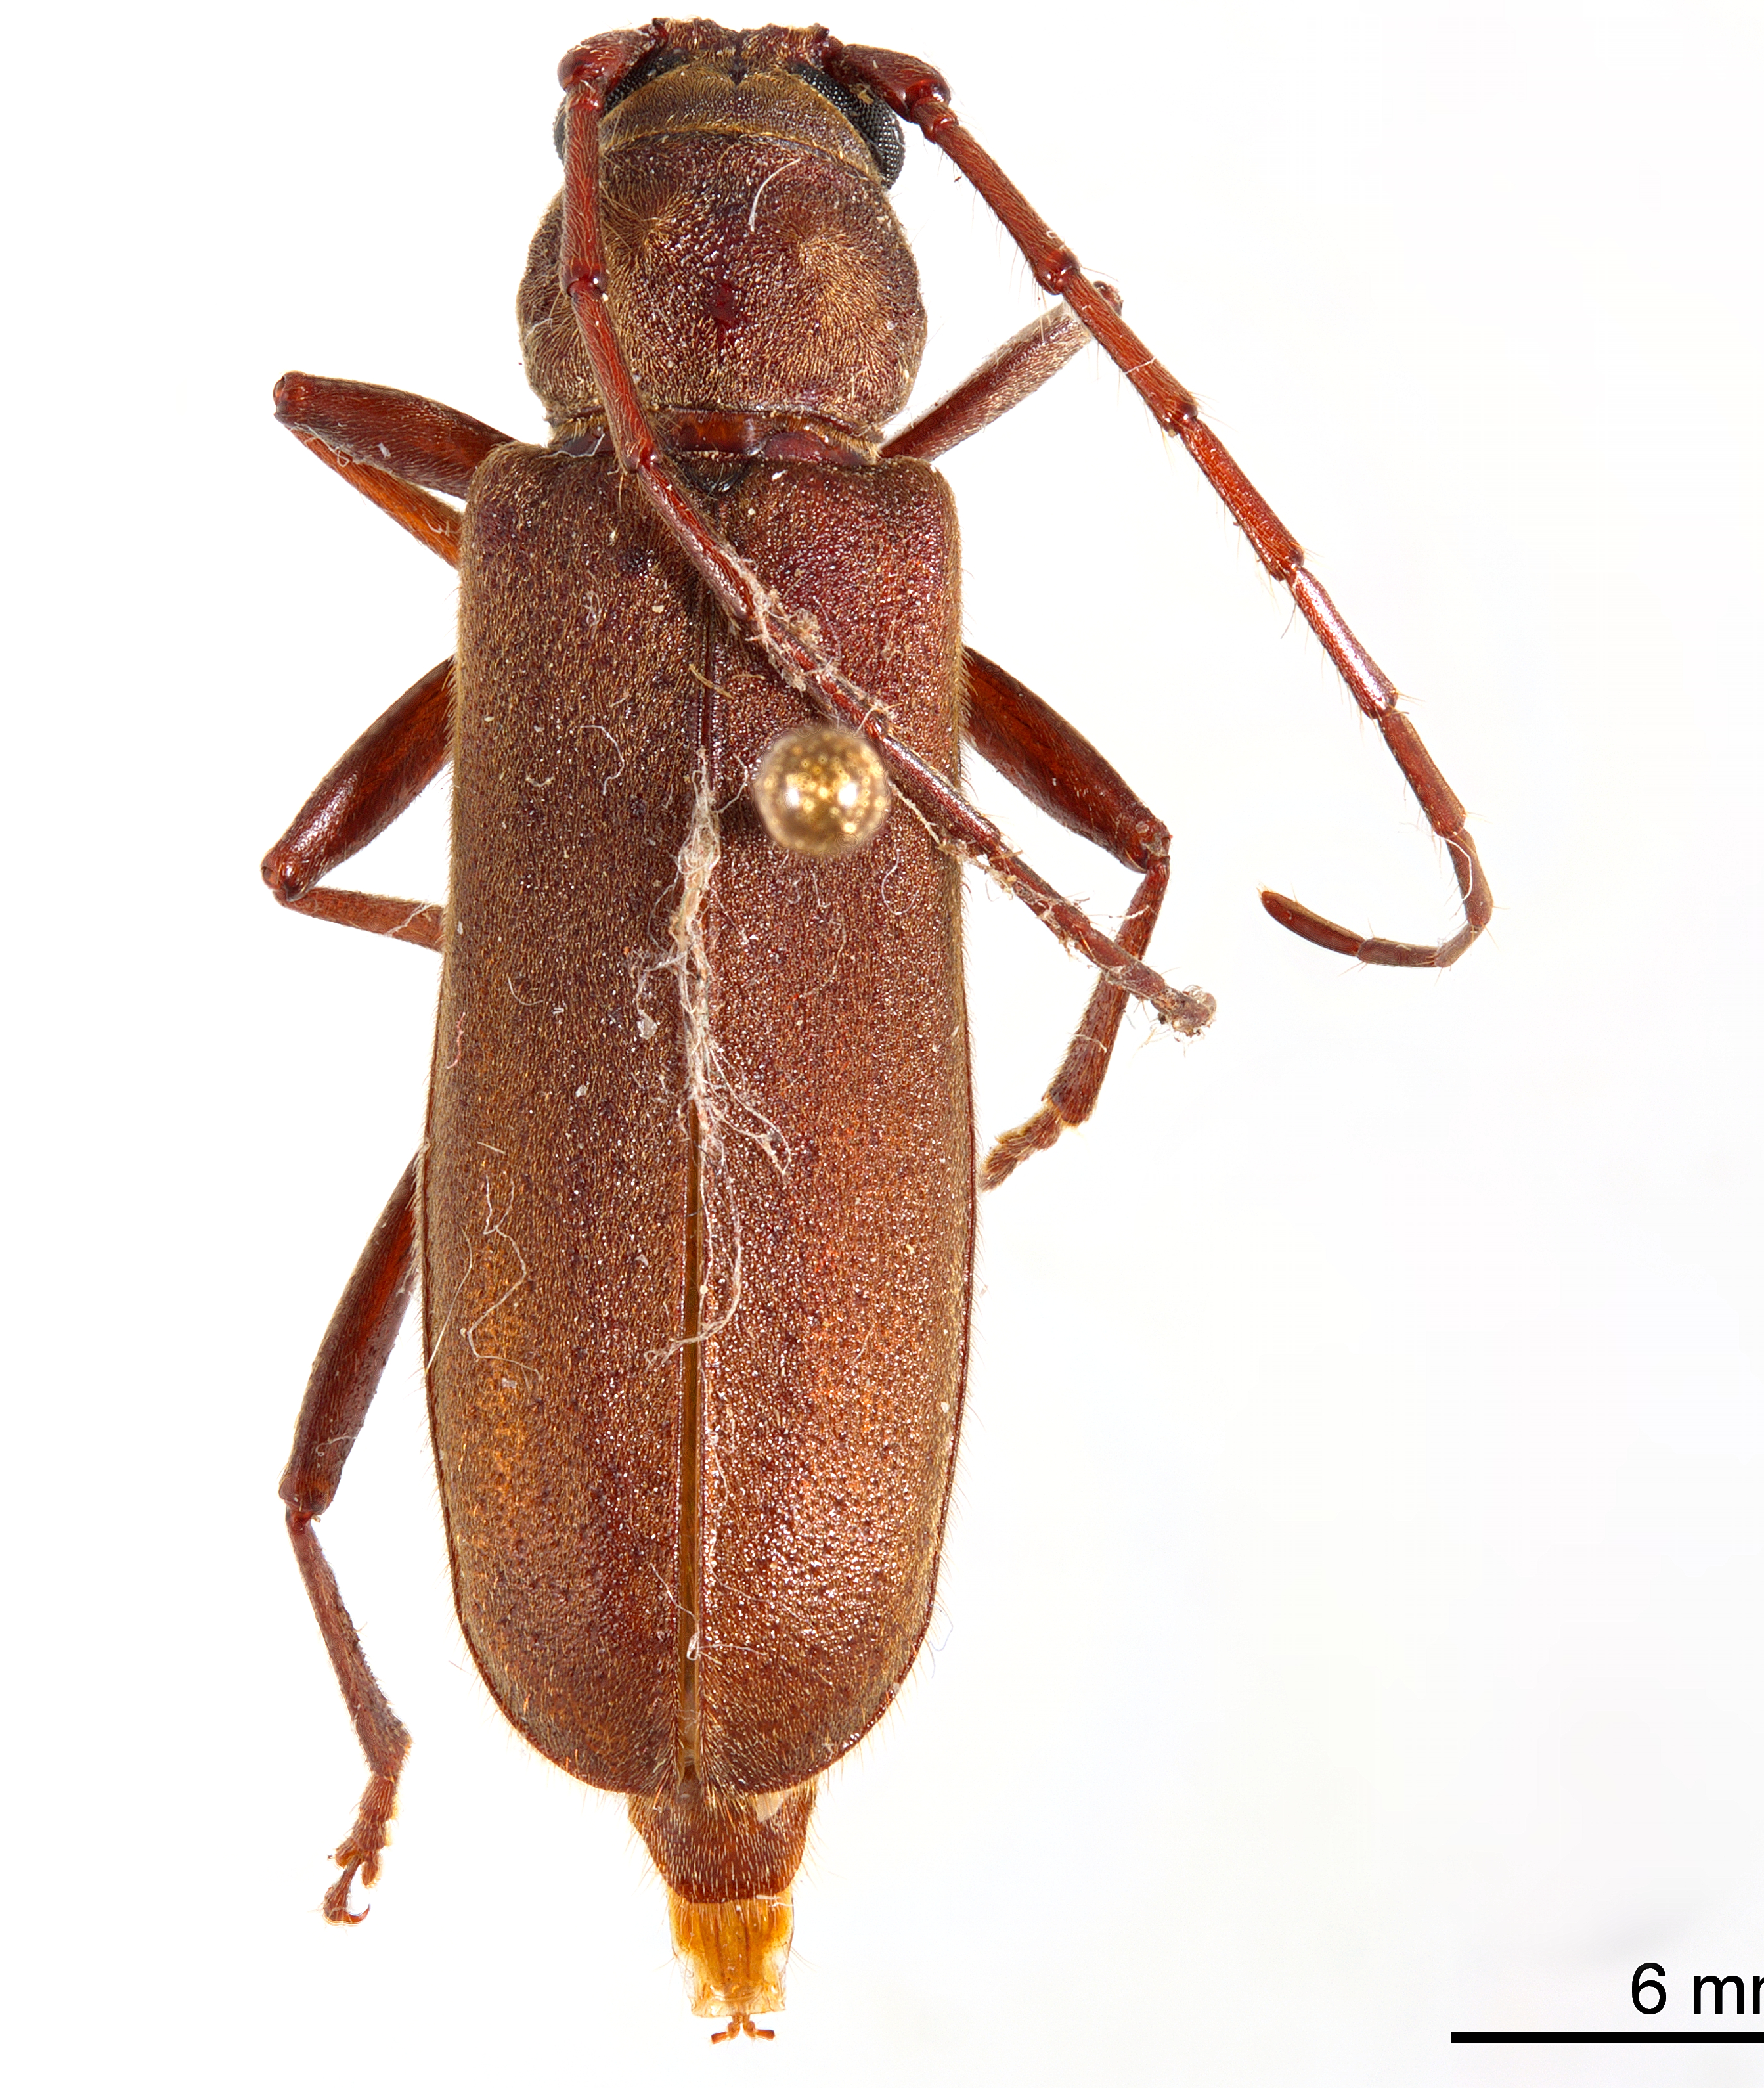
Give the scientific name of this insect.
Gnatholea simplex
